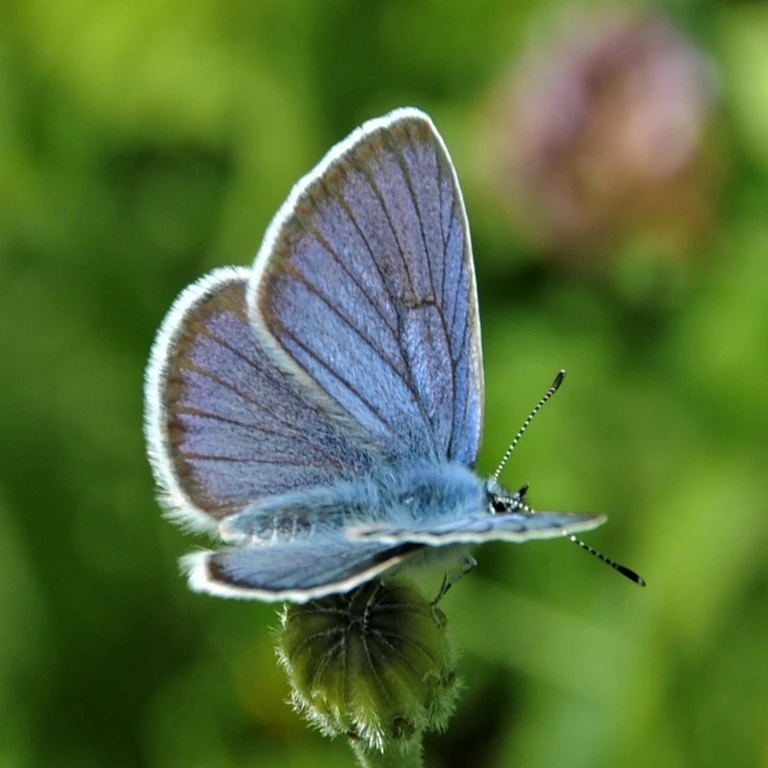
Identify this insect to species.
Cyaniris semiargus
